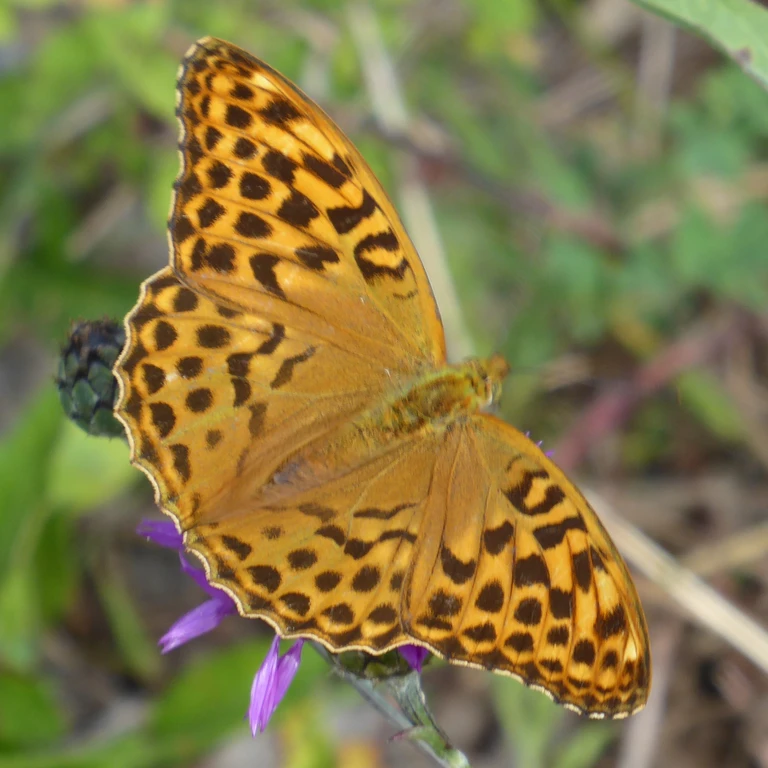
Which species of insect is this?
Argynnis paphia
